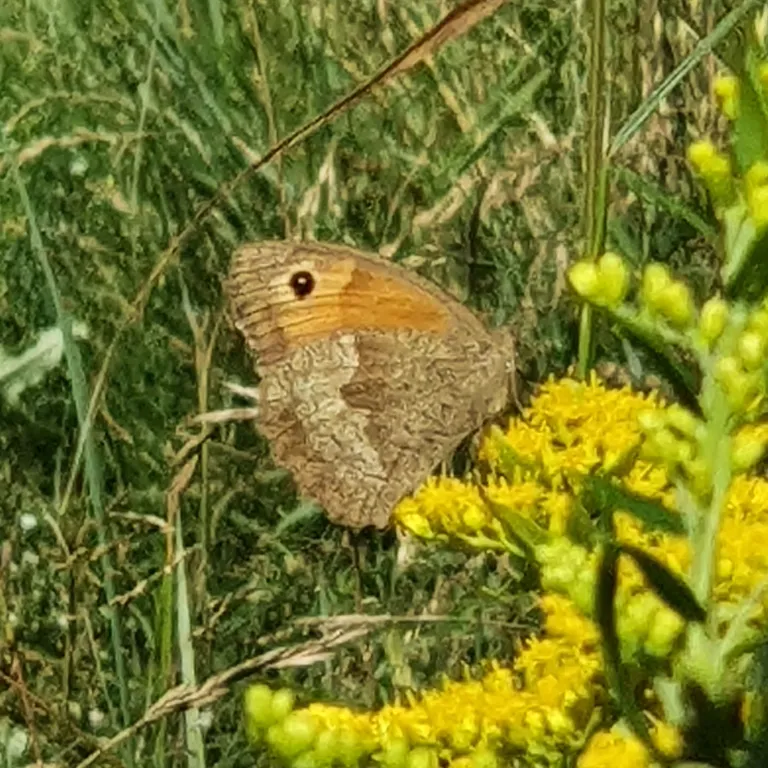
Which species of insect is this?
Maniola jurtina
